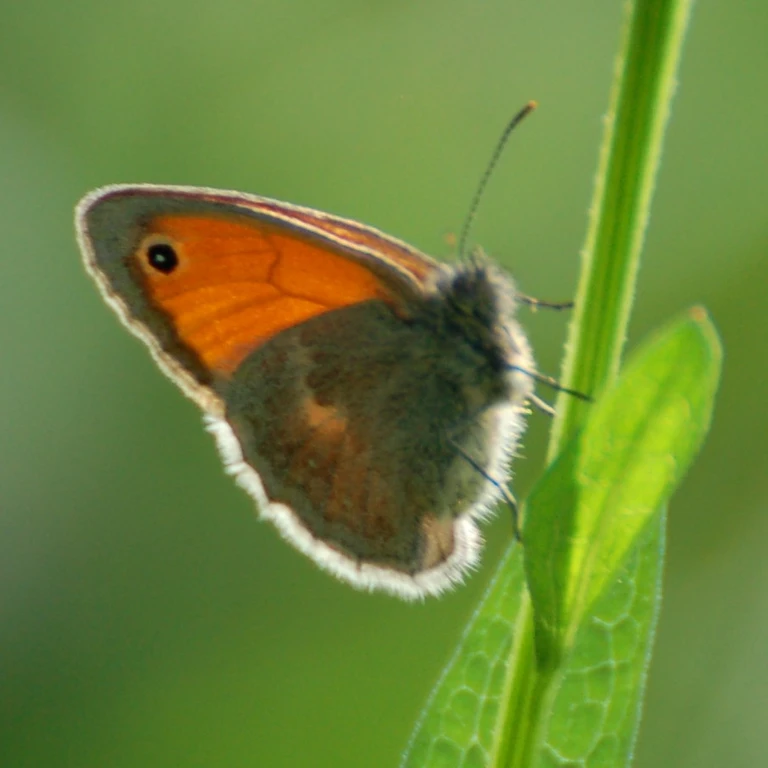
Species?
Coenonympha pamphilus
